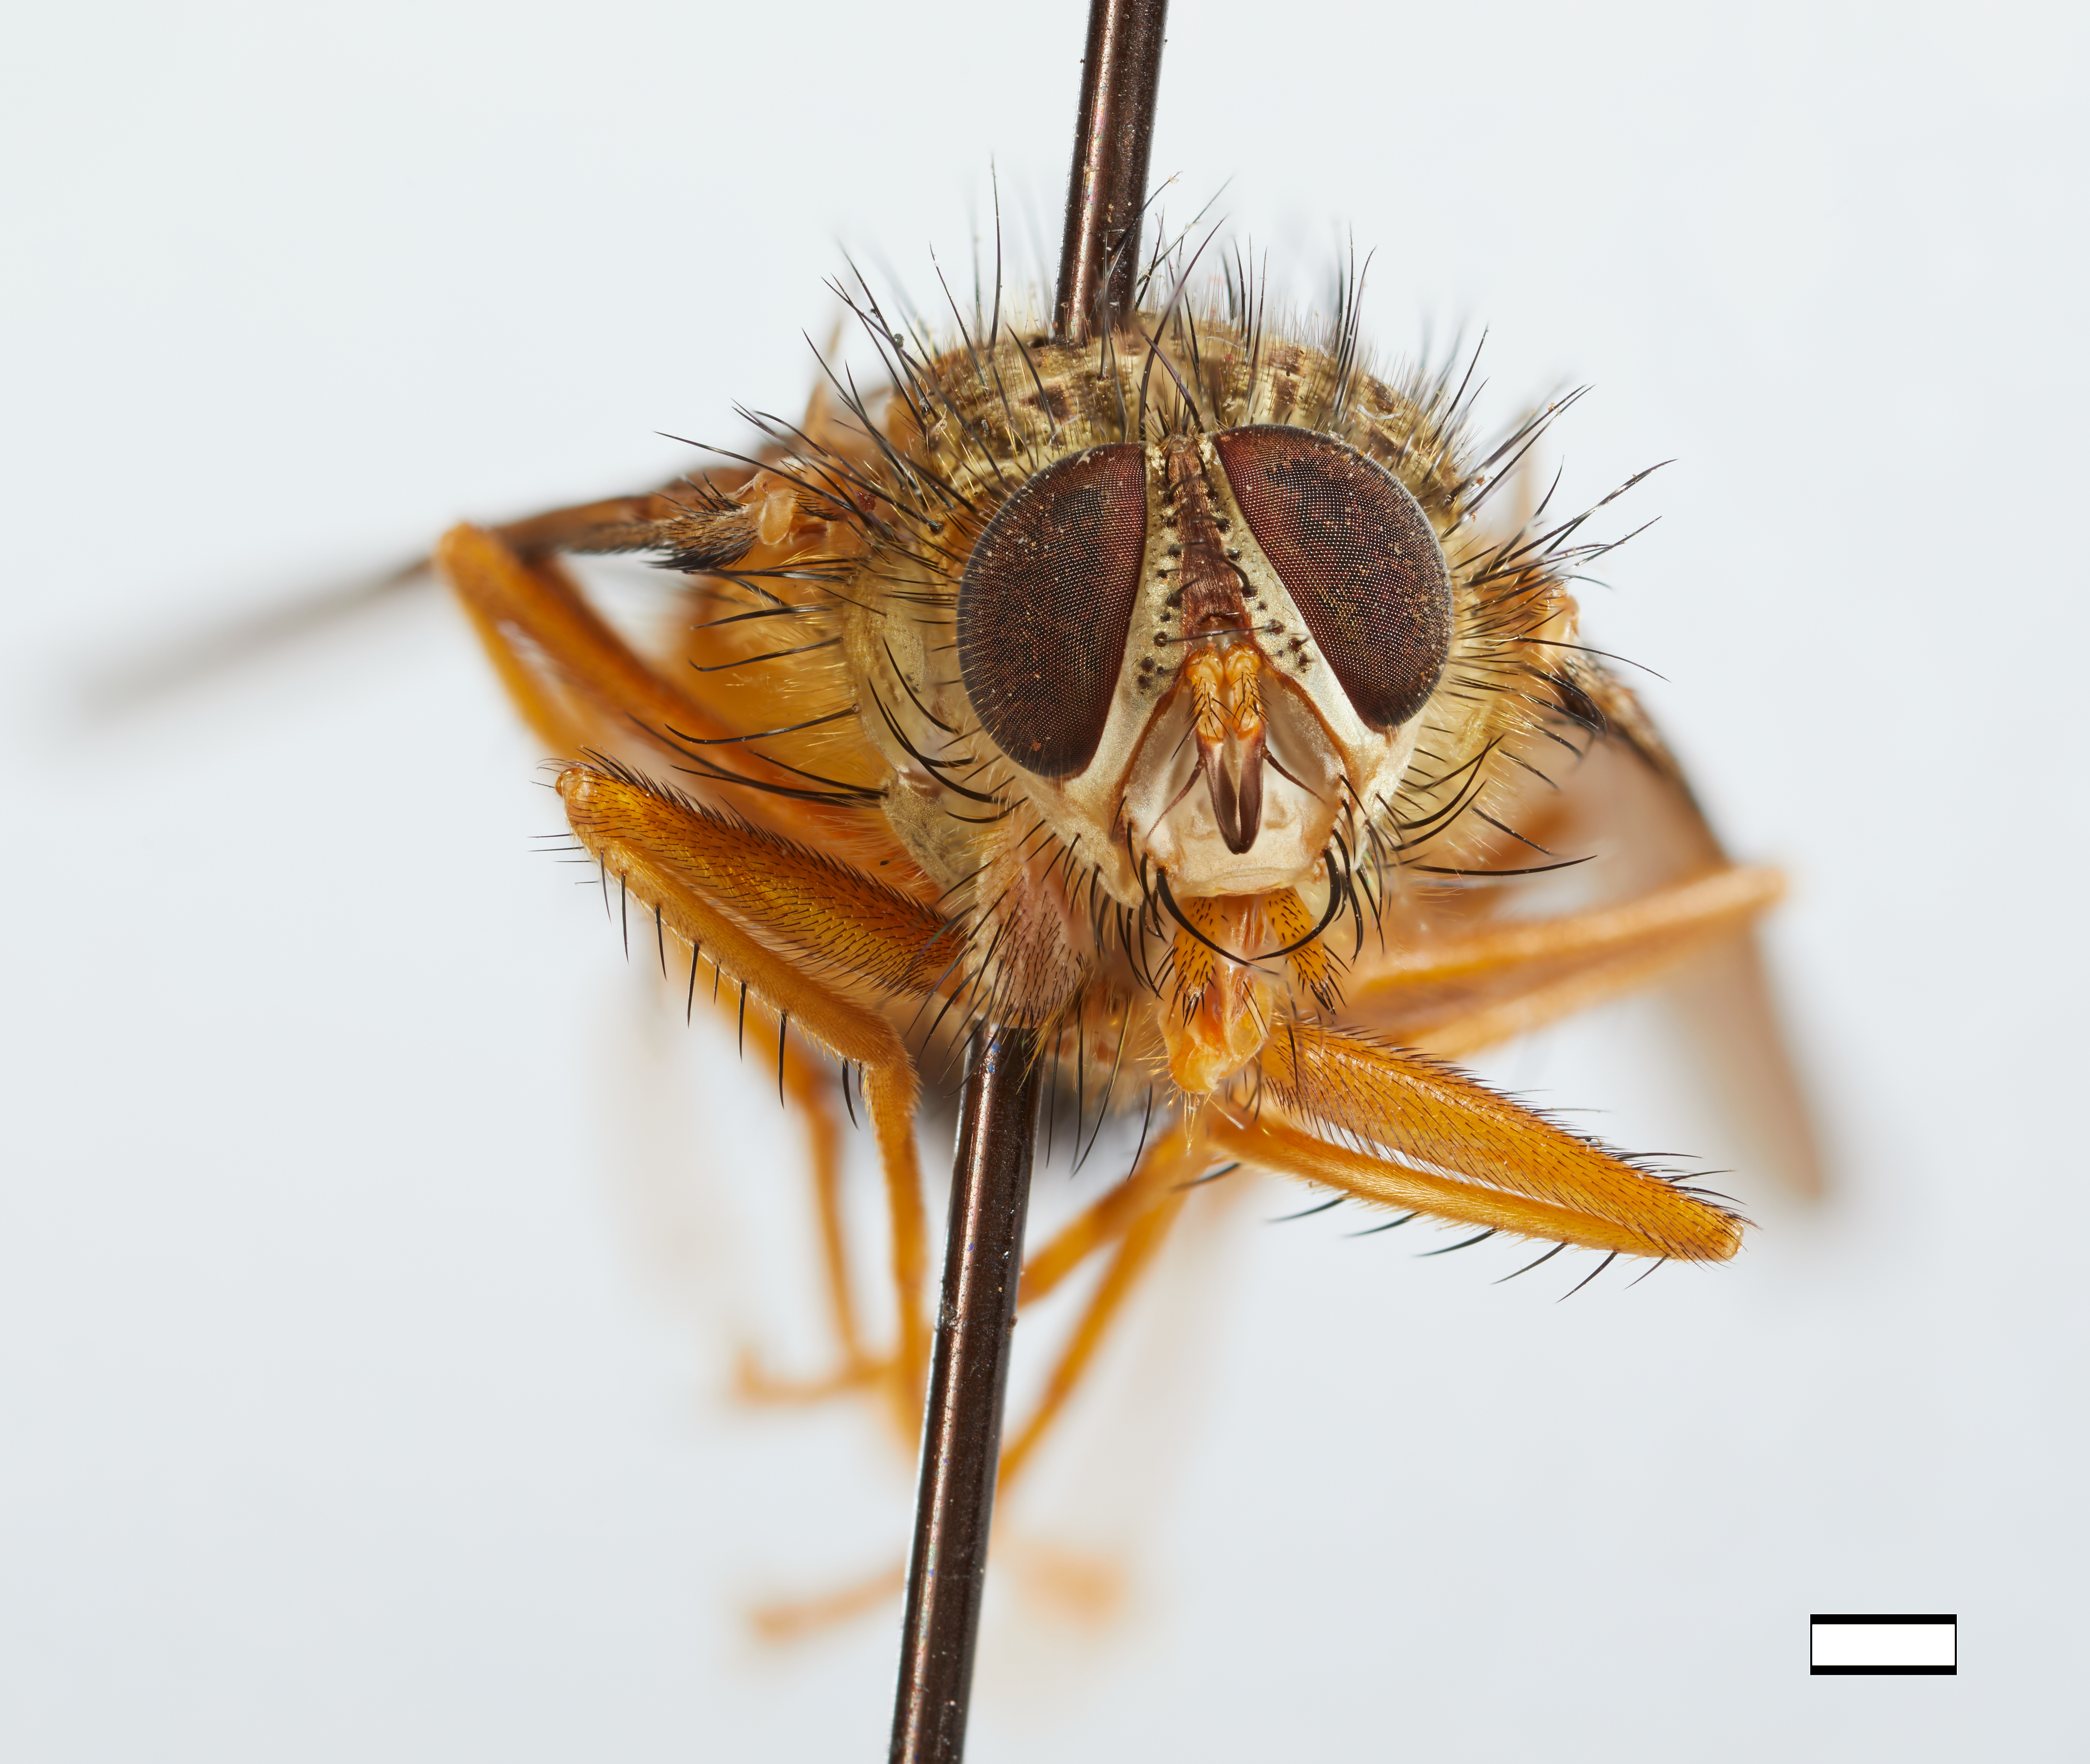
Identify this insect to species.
Tropidopsis connectans
